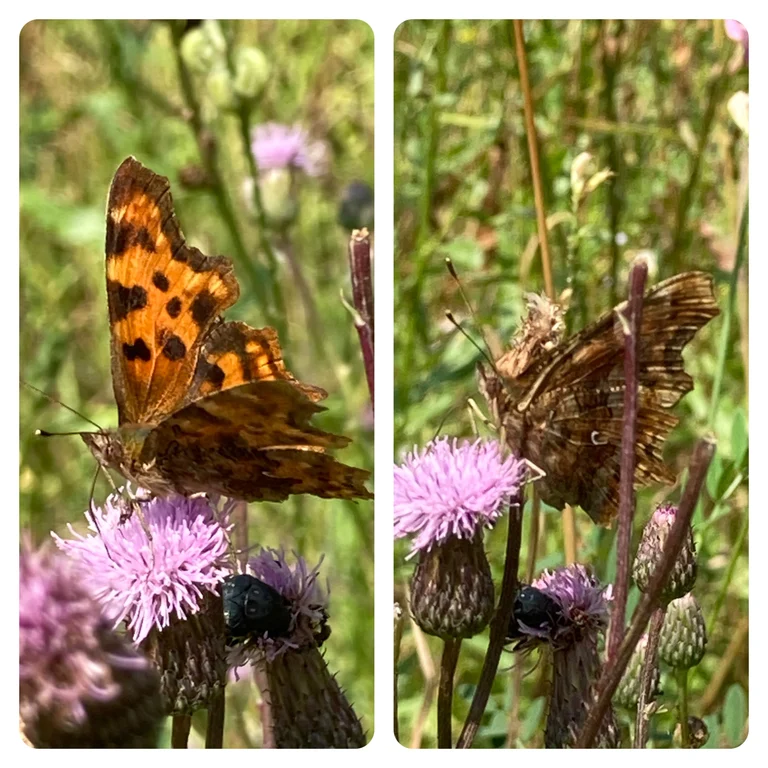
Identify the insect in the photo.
Polygonia c-album
